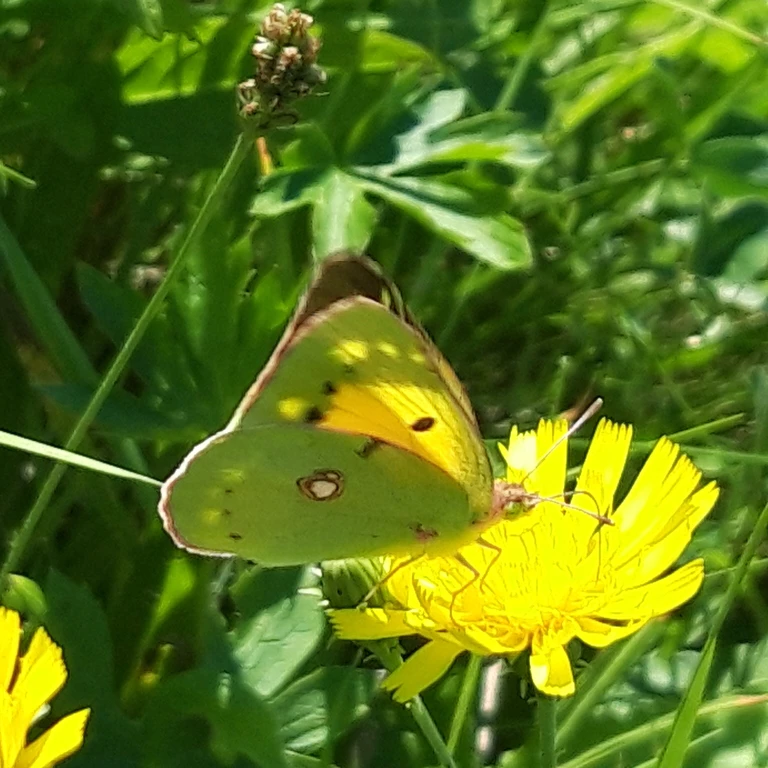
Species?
Colias croceus
